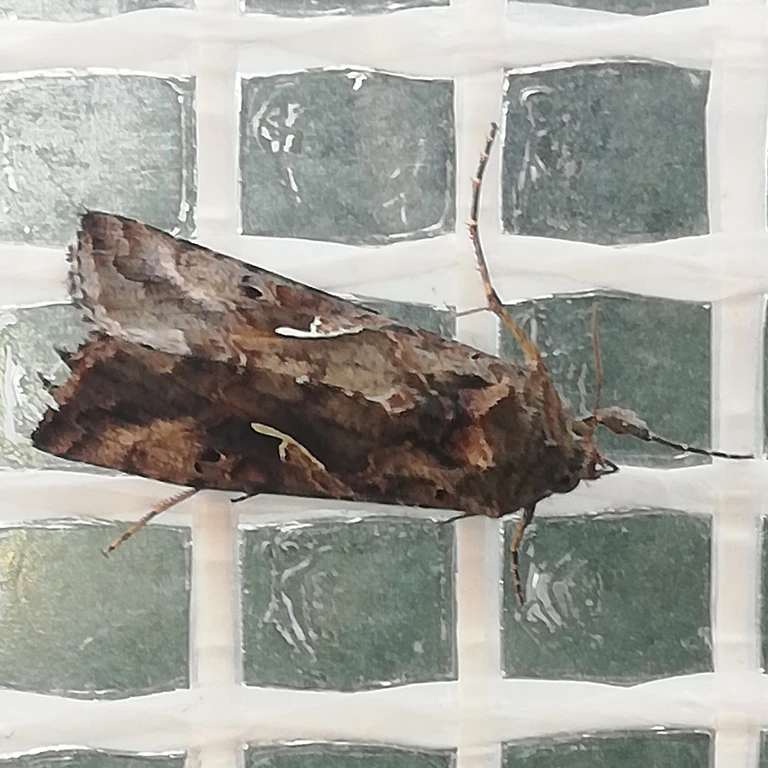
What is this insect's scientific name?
Autographa gamma
